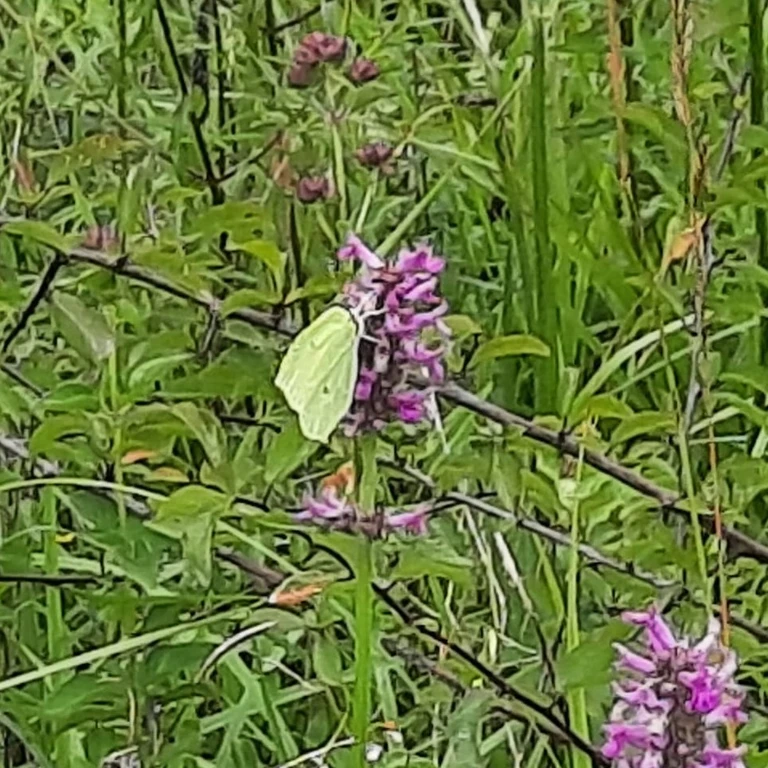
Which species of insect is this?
Gonepteryx rhamni
